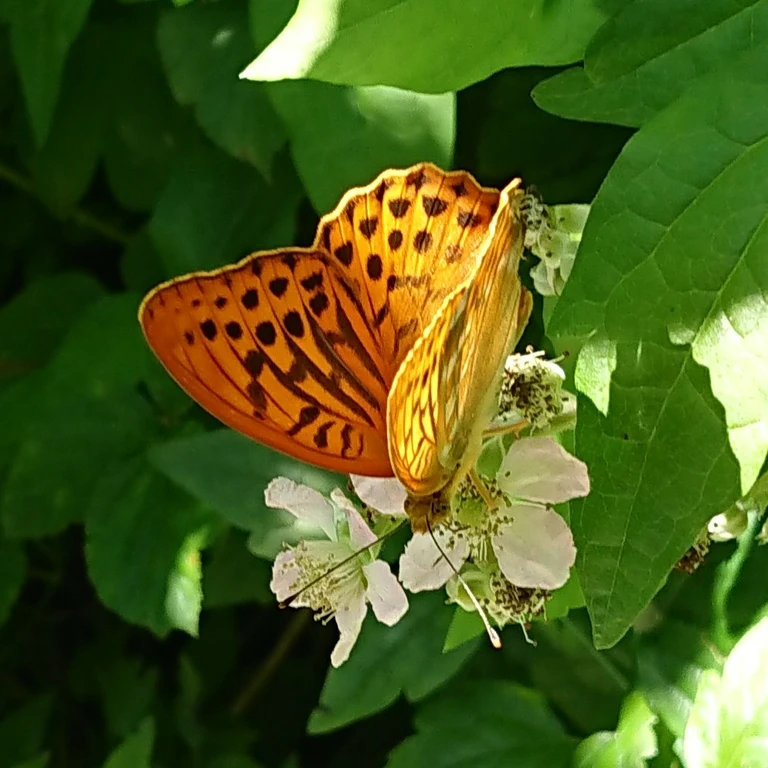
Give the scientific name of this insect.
Argynnis paphia
